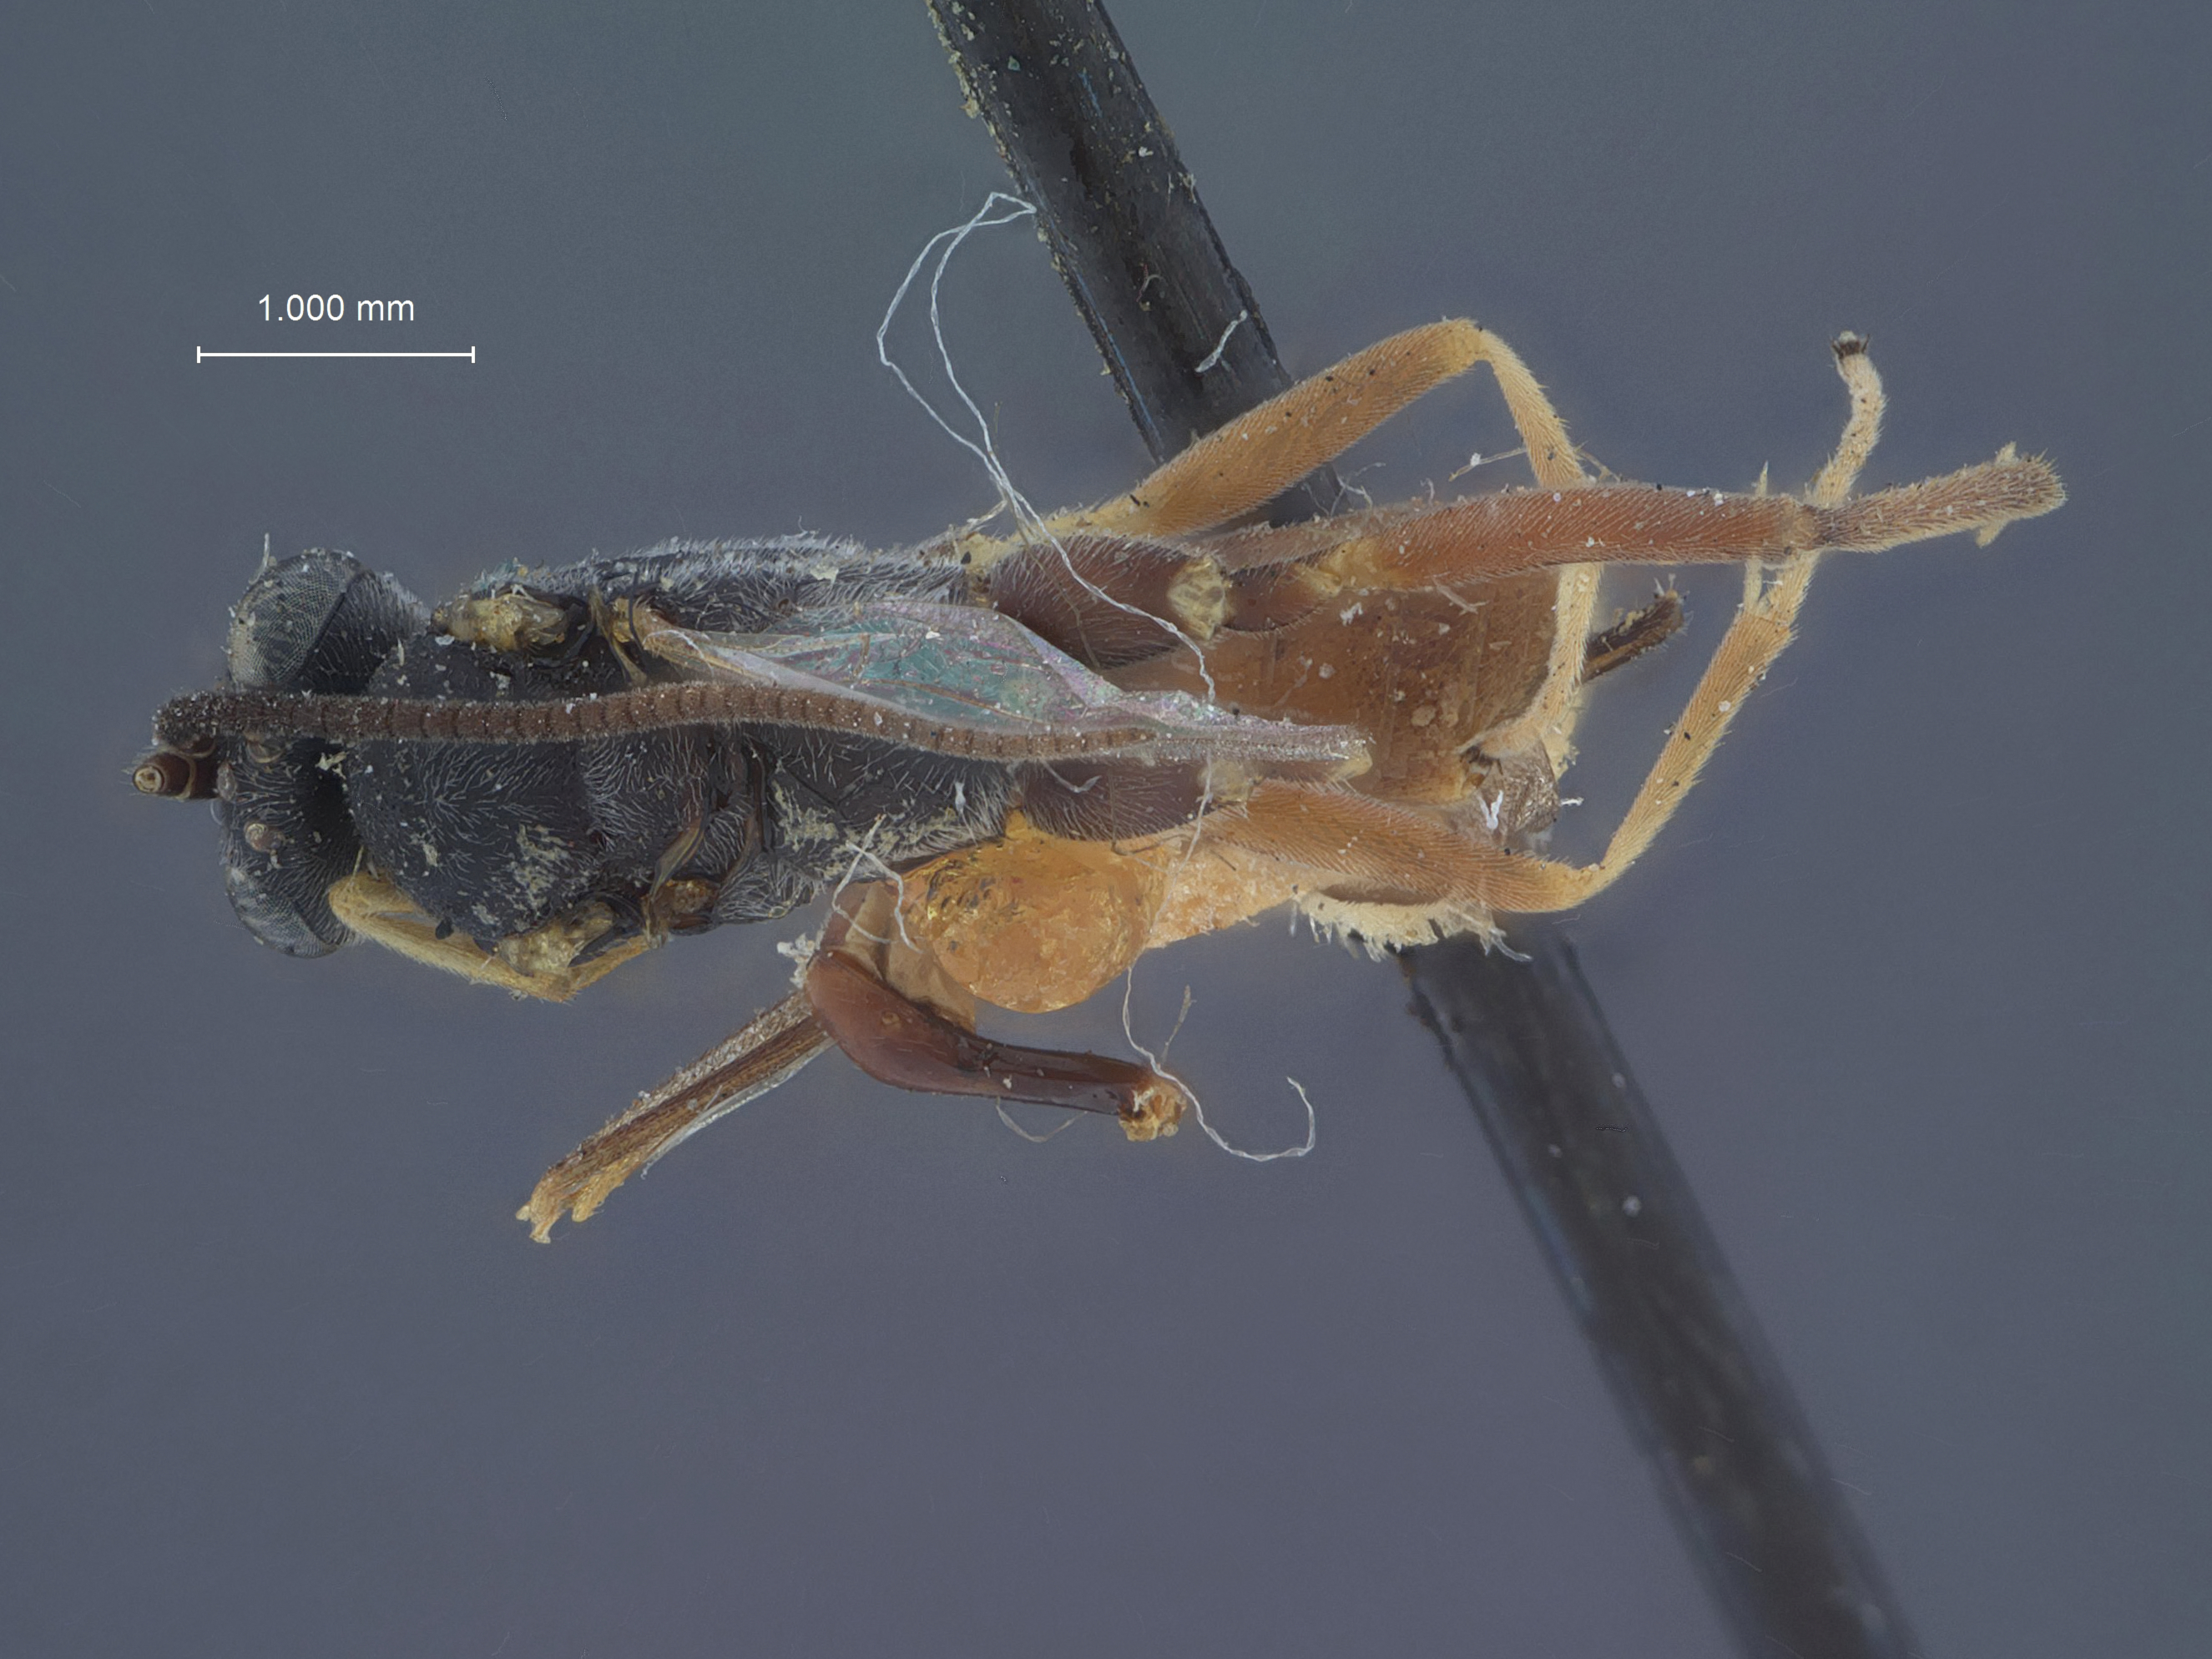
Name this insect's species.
Limnerium parorgyiae
